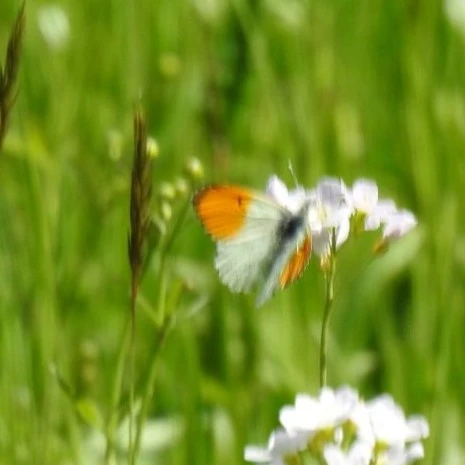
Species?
Anthocharis cardamines
